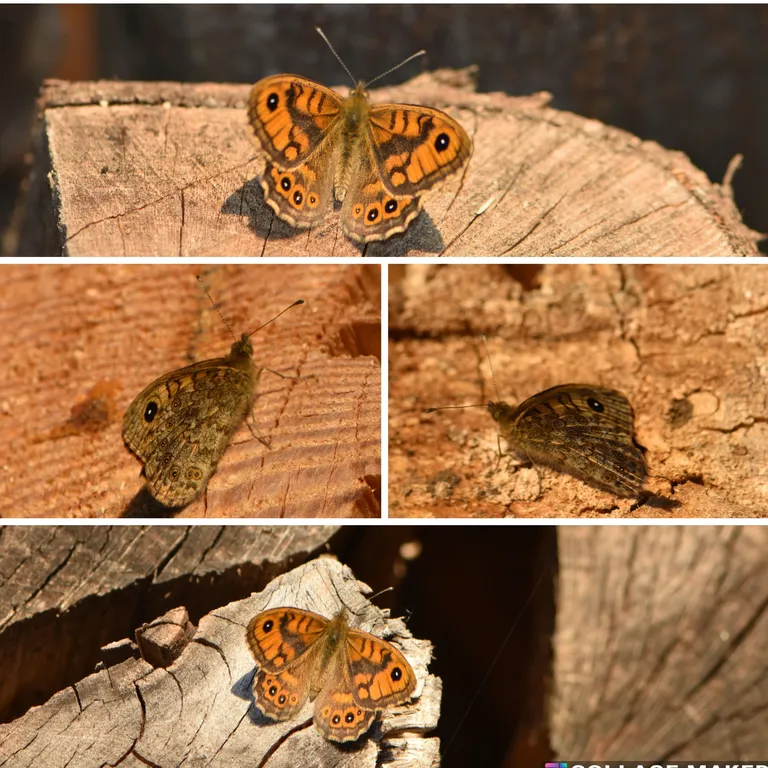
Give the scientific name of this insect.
Lasiommata megera (also Pararge megera)
